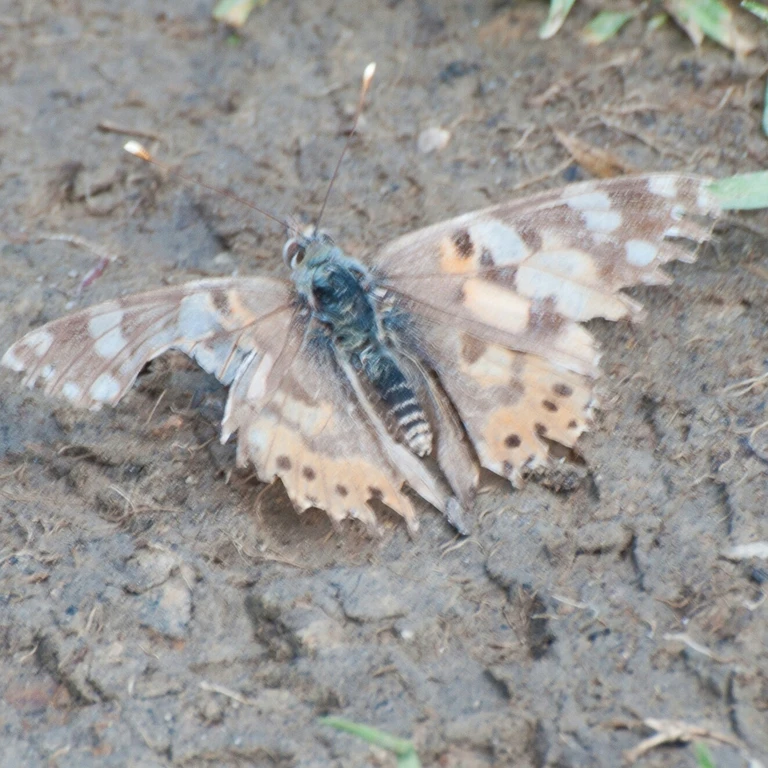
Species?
Vanessa cardui
